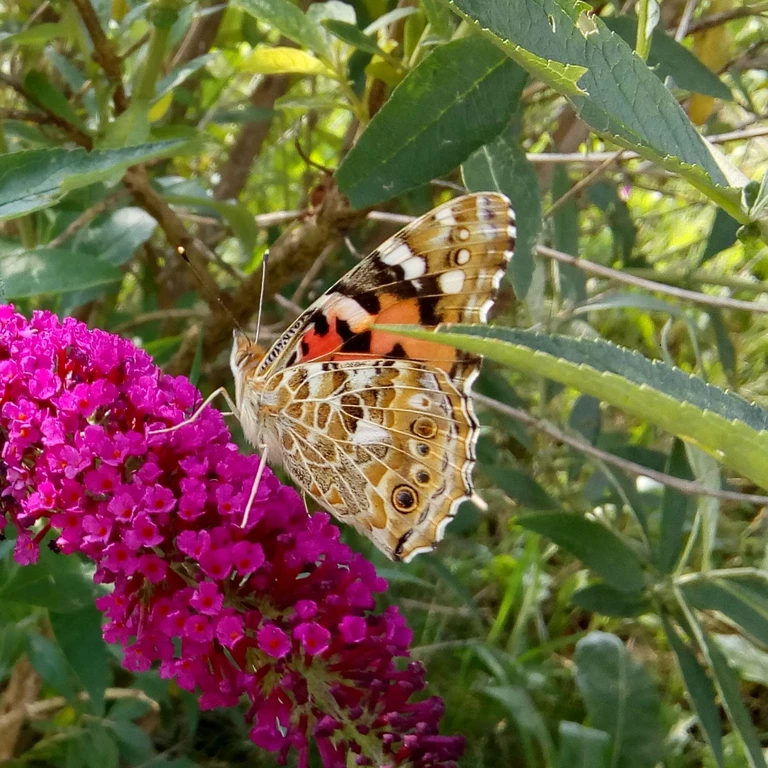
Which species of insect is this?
Vanessa cardui
